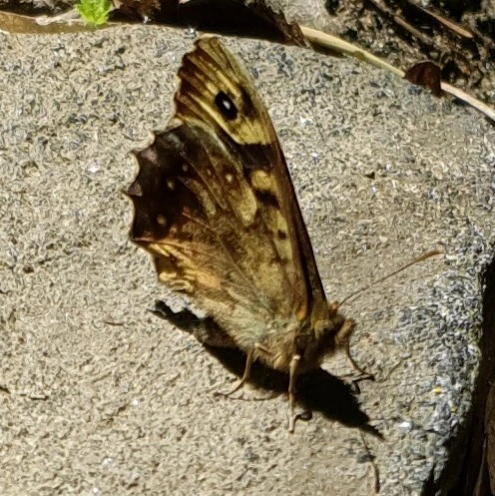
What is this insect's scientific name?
Pararge aegeria
